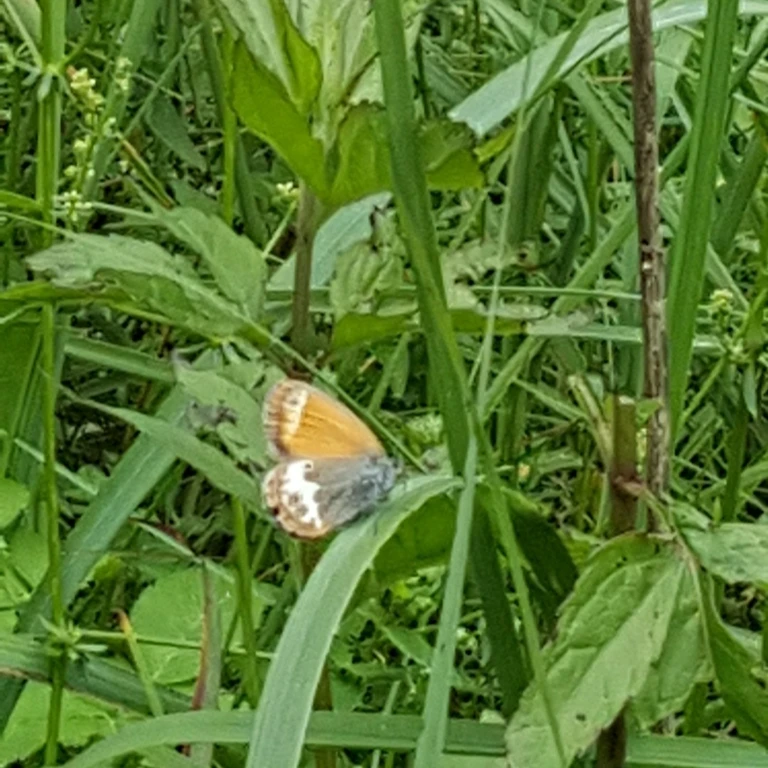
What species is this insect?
Coenonympha arcania
